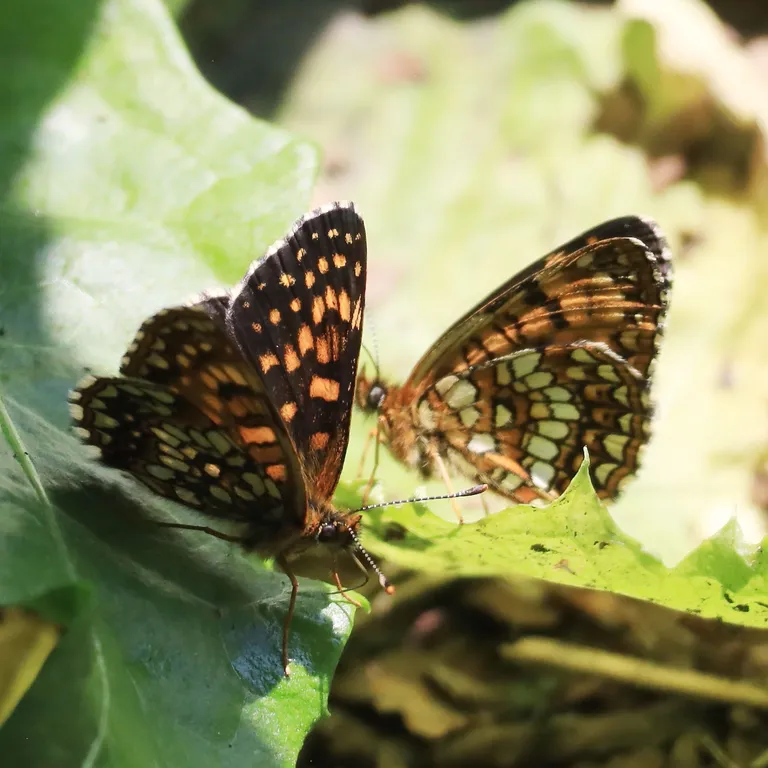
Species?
Melitaea diamina
